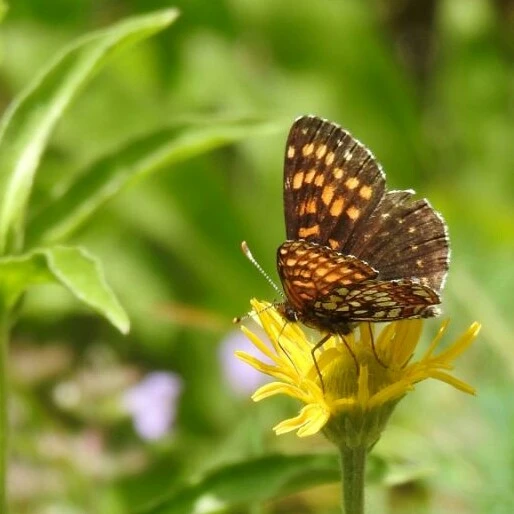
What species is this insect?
Melitaea diamina
